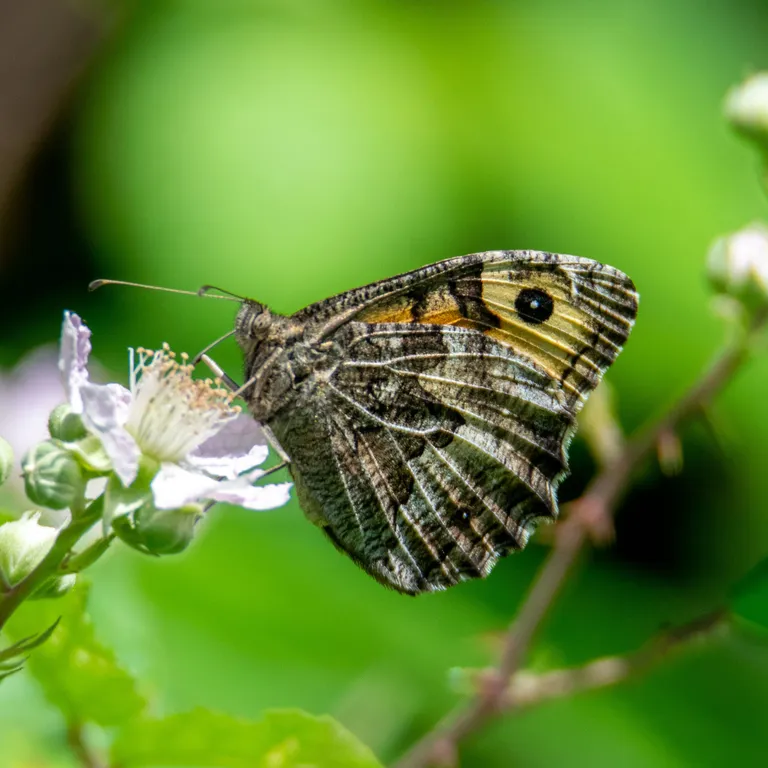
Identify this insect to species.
Hipparchia semele
